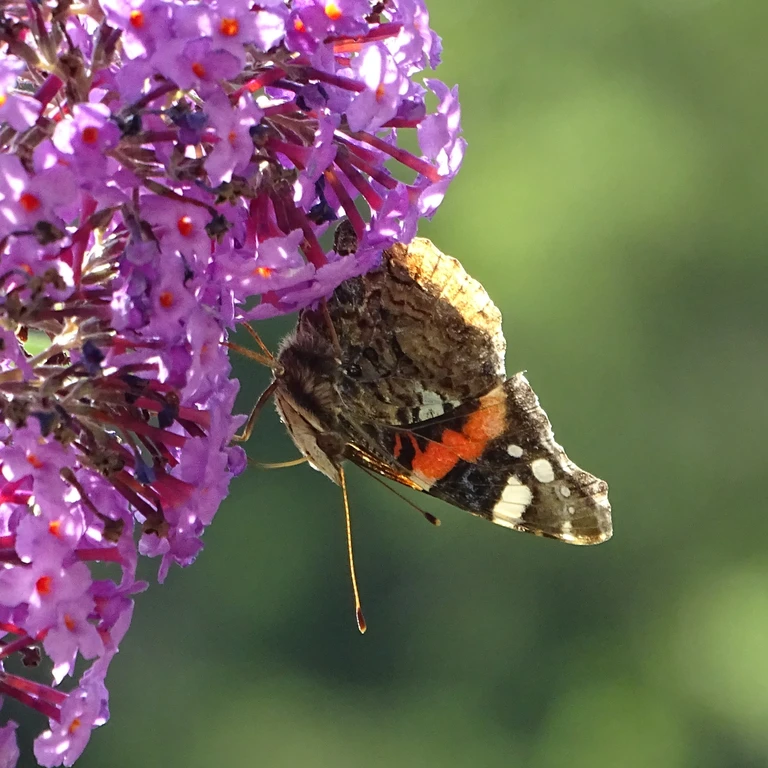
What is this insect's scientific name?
Vanessa atalanta
